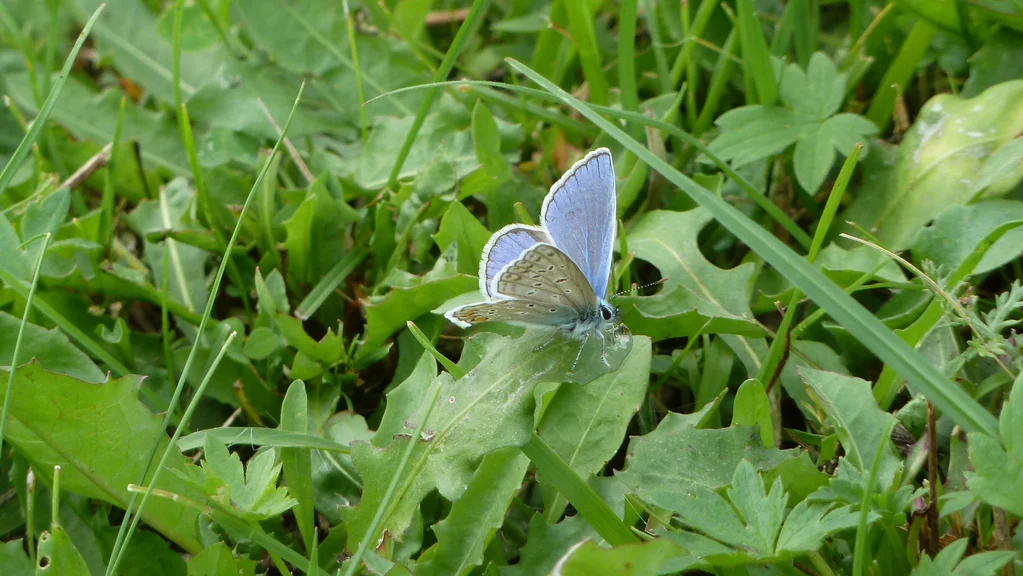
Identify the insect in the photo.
Polyommatus icarus
